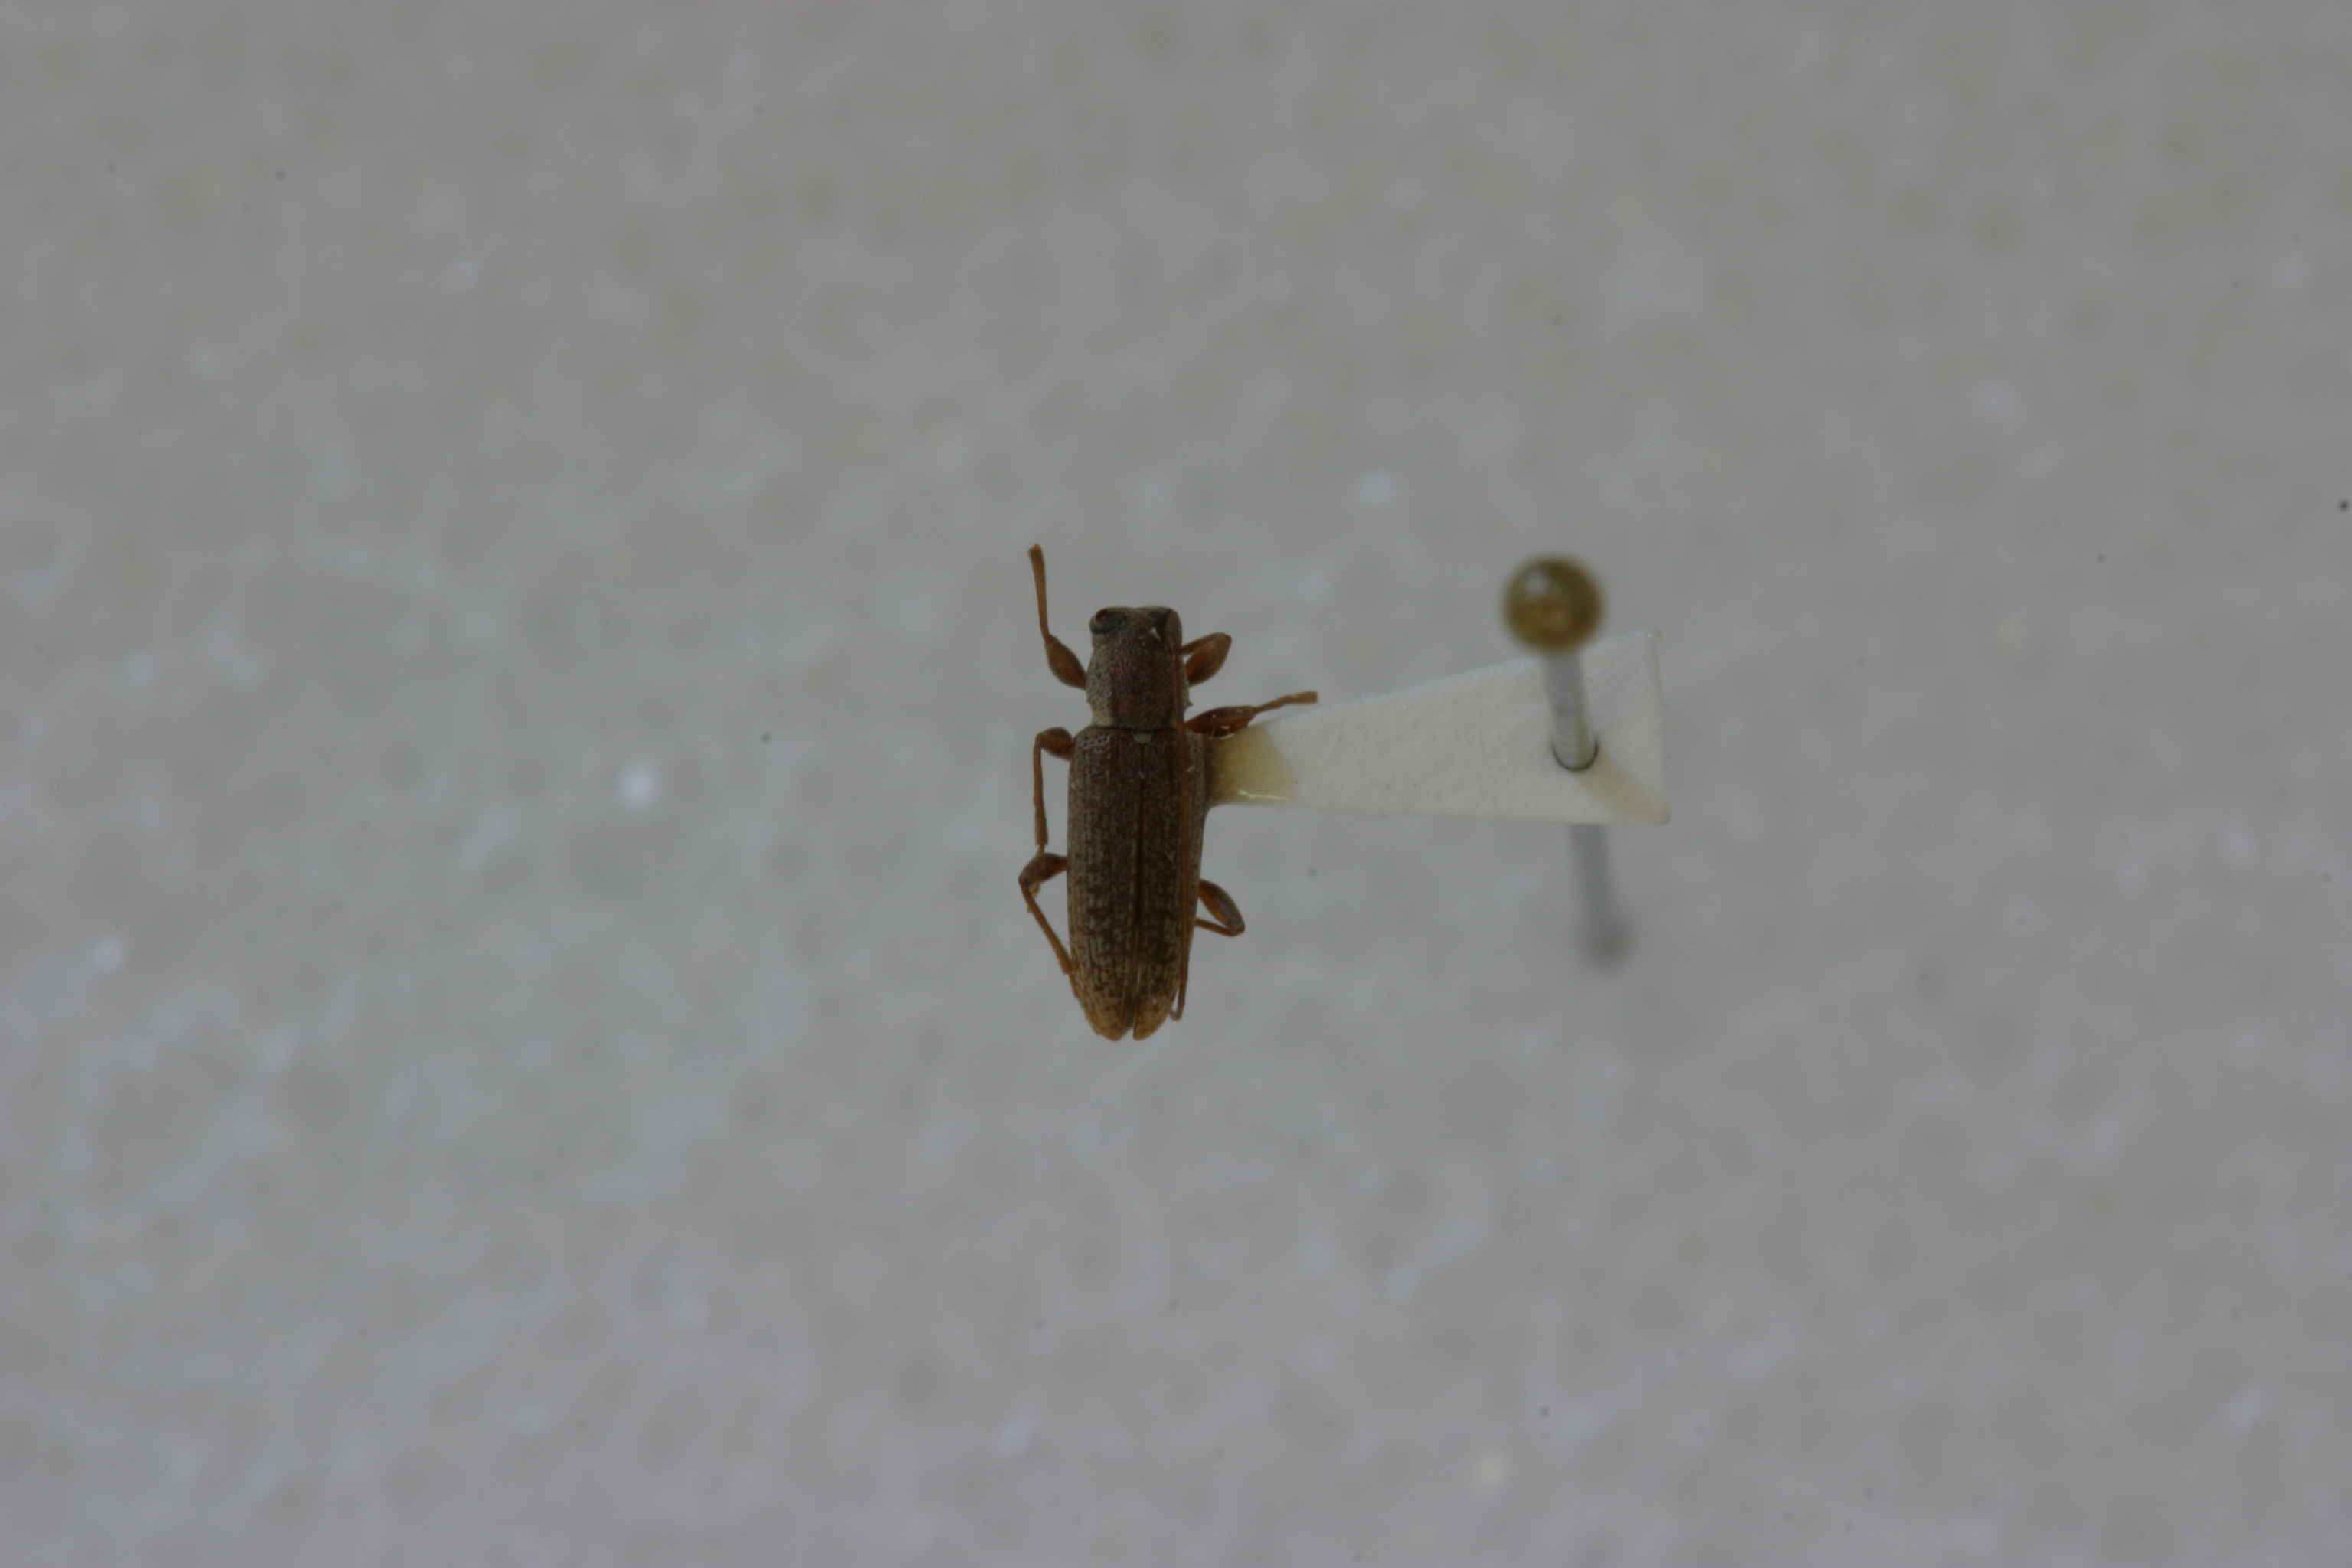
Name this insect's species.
Miaena subglabra (also Nonymoides subglabrus)
